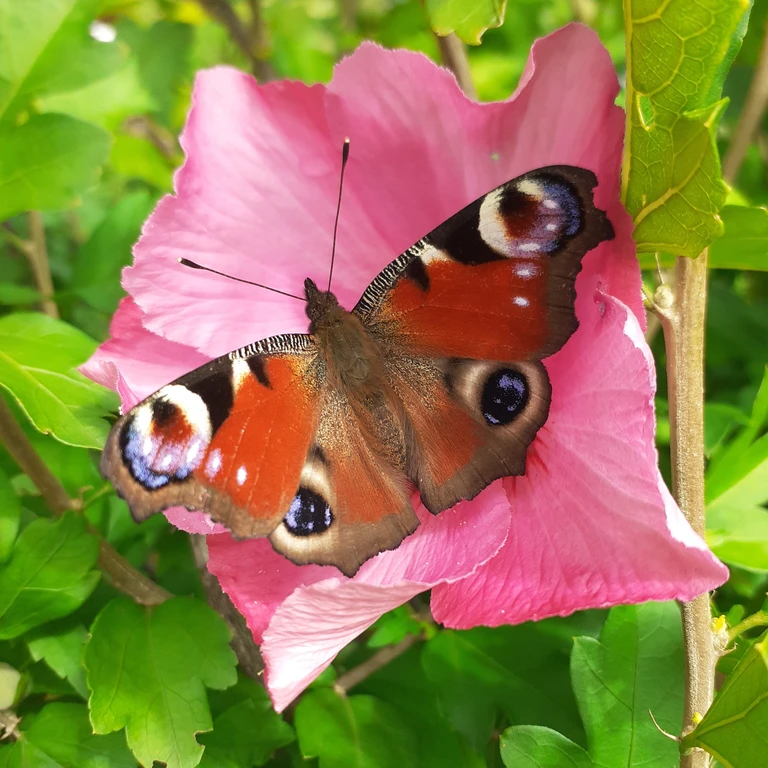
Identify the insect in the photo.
Aglais io
